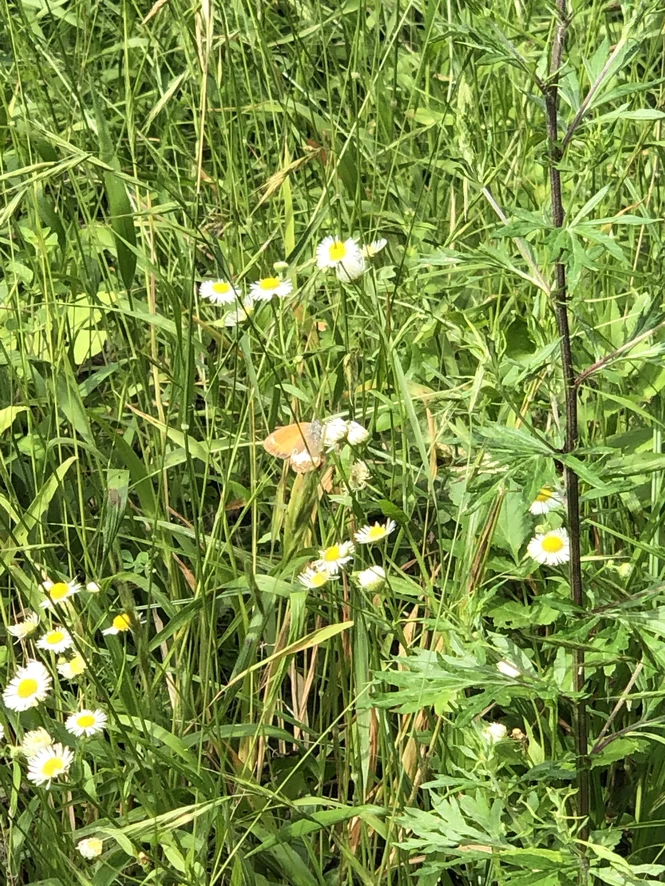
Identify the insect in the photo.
Coenonympha arcania
